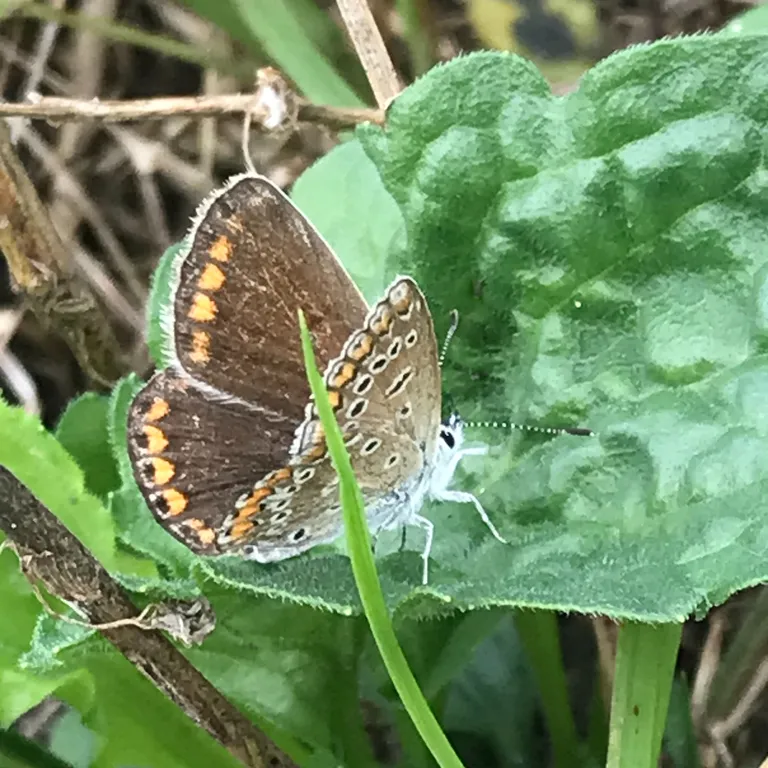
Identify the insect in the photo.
Polyommatus icarus
